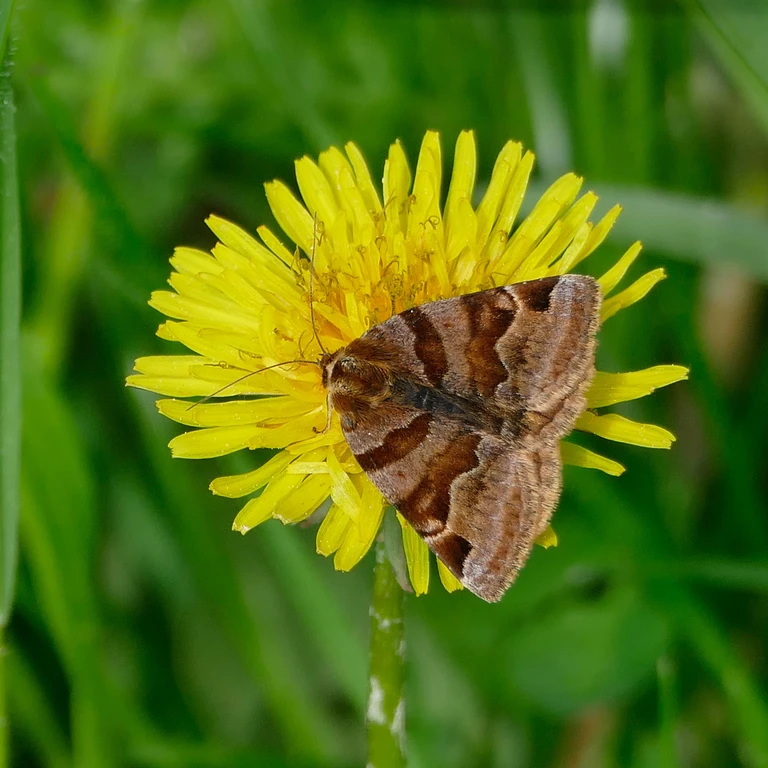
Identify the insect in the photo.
Euclidia glyphica
